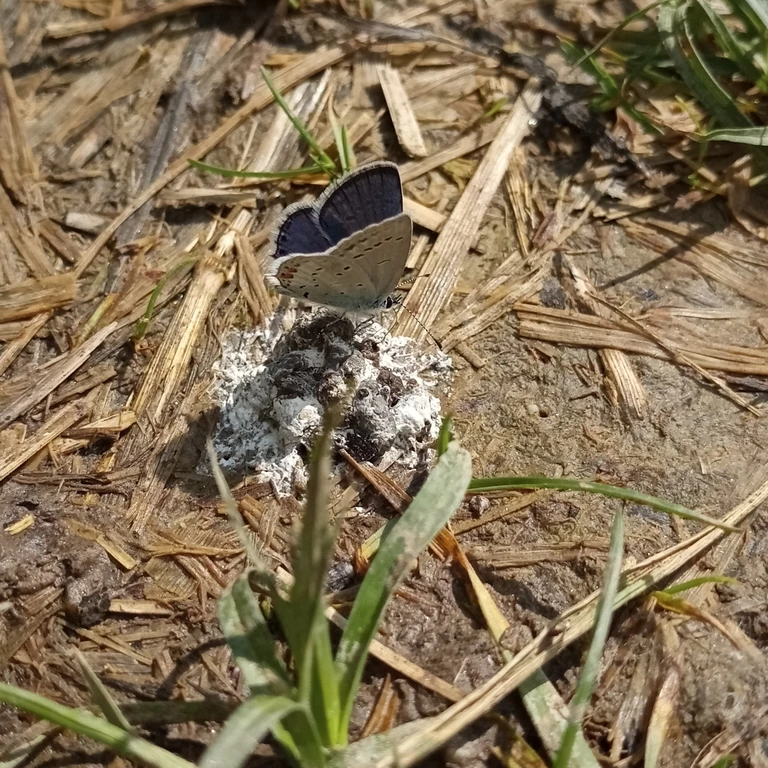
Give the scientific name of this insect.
Cupido argiades (also Elkalyce argiades)
